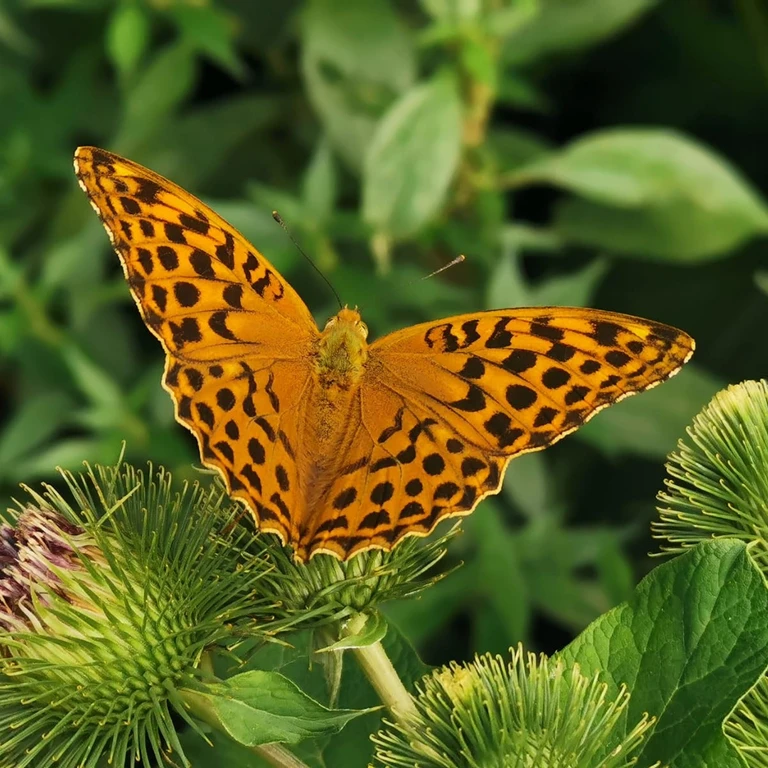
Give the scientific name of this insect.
Argynnis paphia
